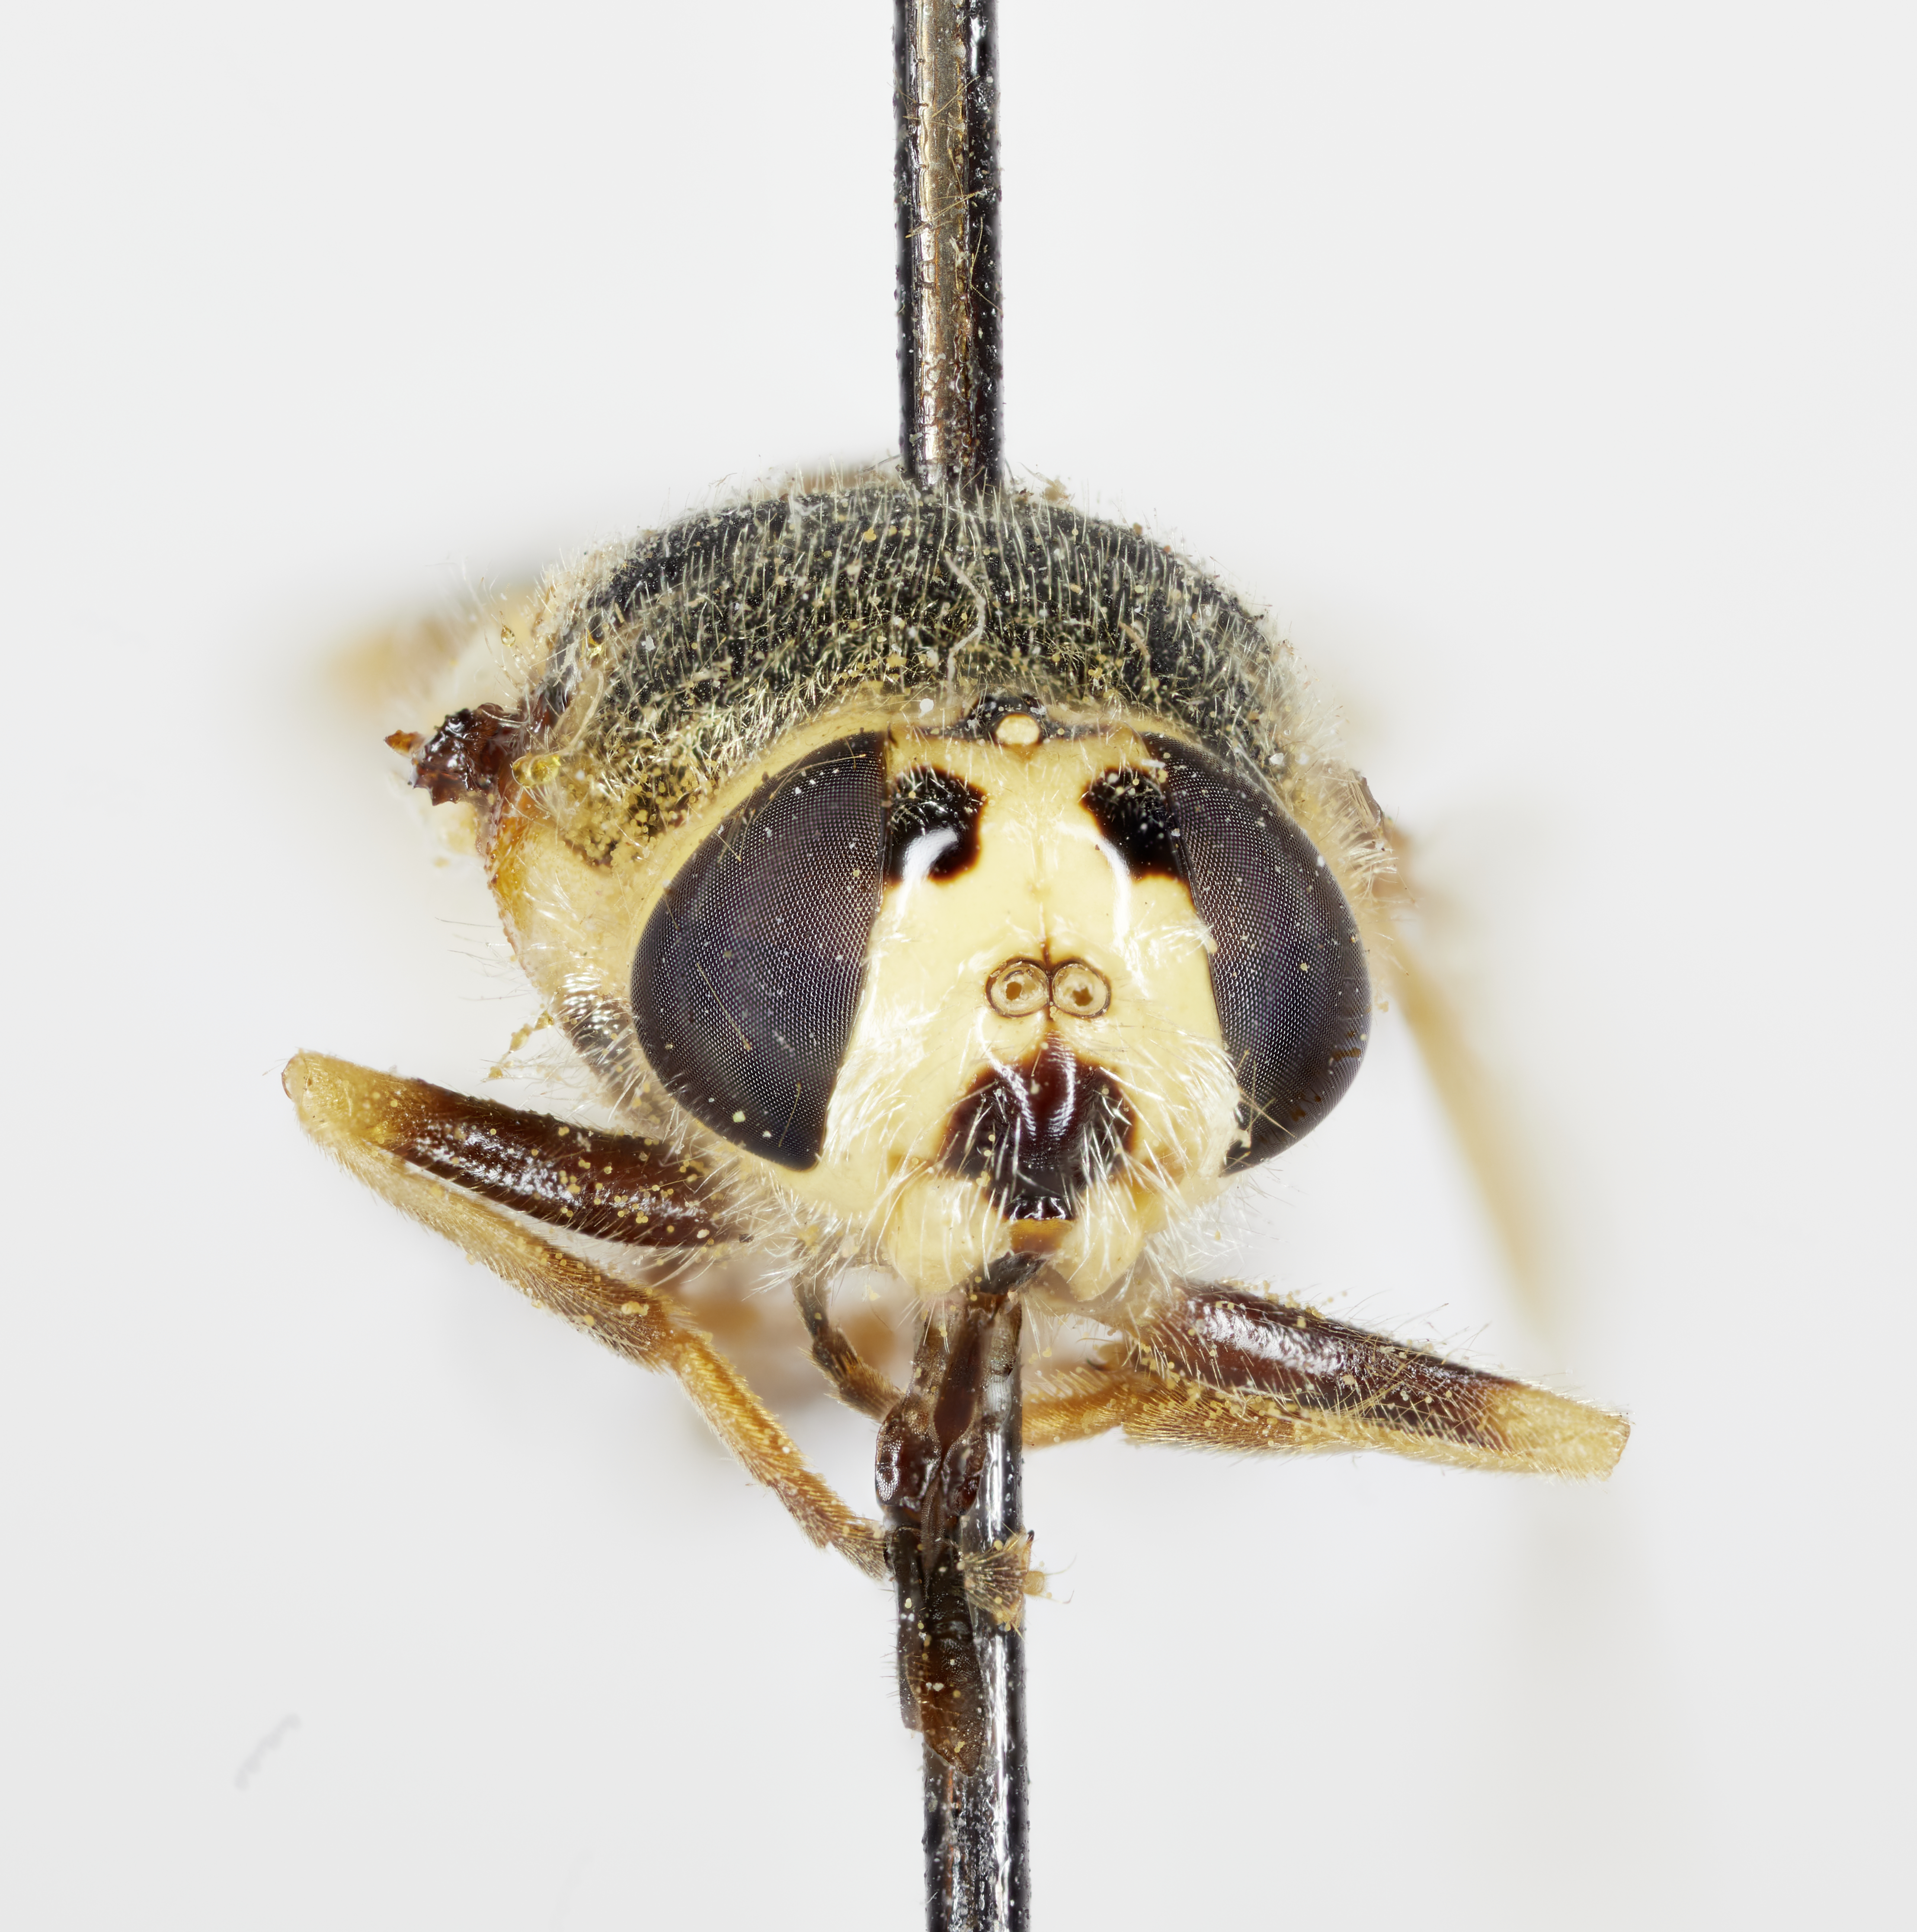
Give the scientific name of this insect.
Odontomyia nuda
